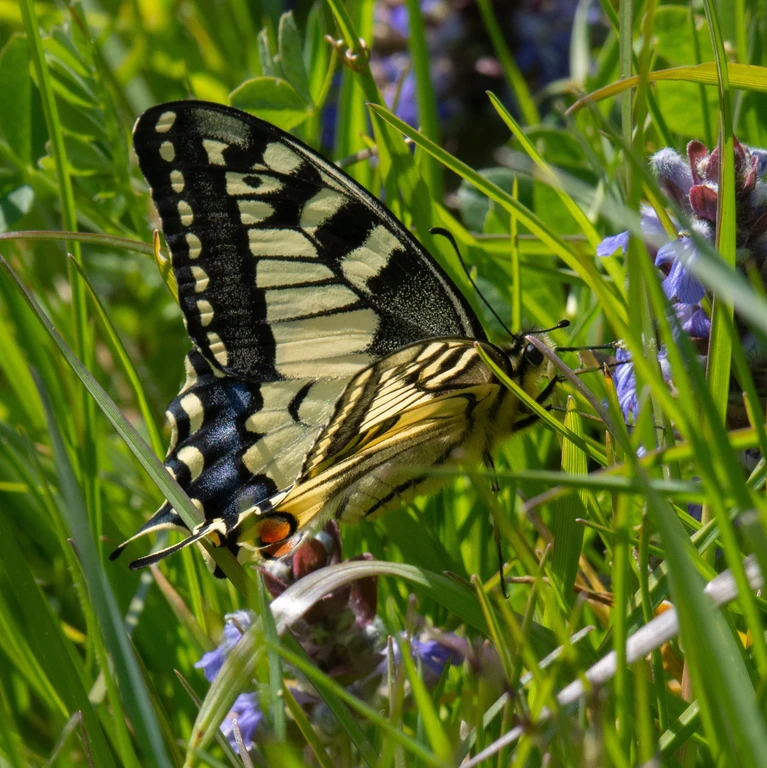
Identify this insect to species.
Papilio machaon
